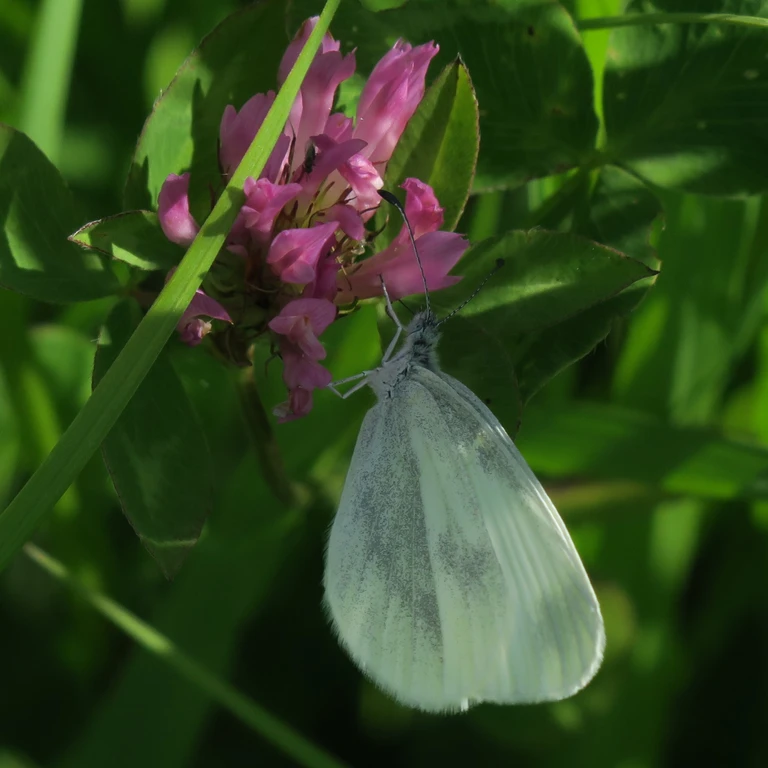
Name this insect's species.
Leptidea sinapis/juvernica
